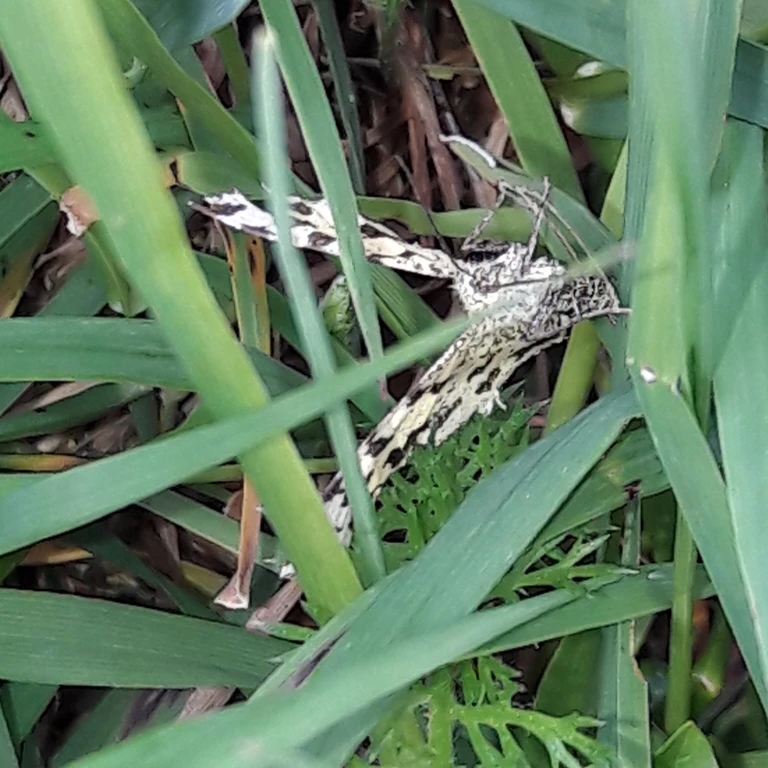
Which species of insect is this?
Pseudopanthera macularia
